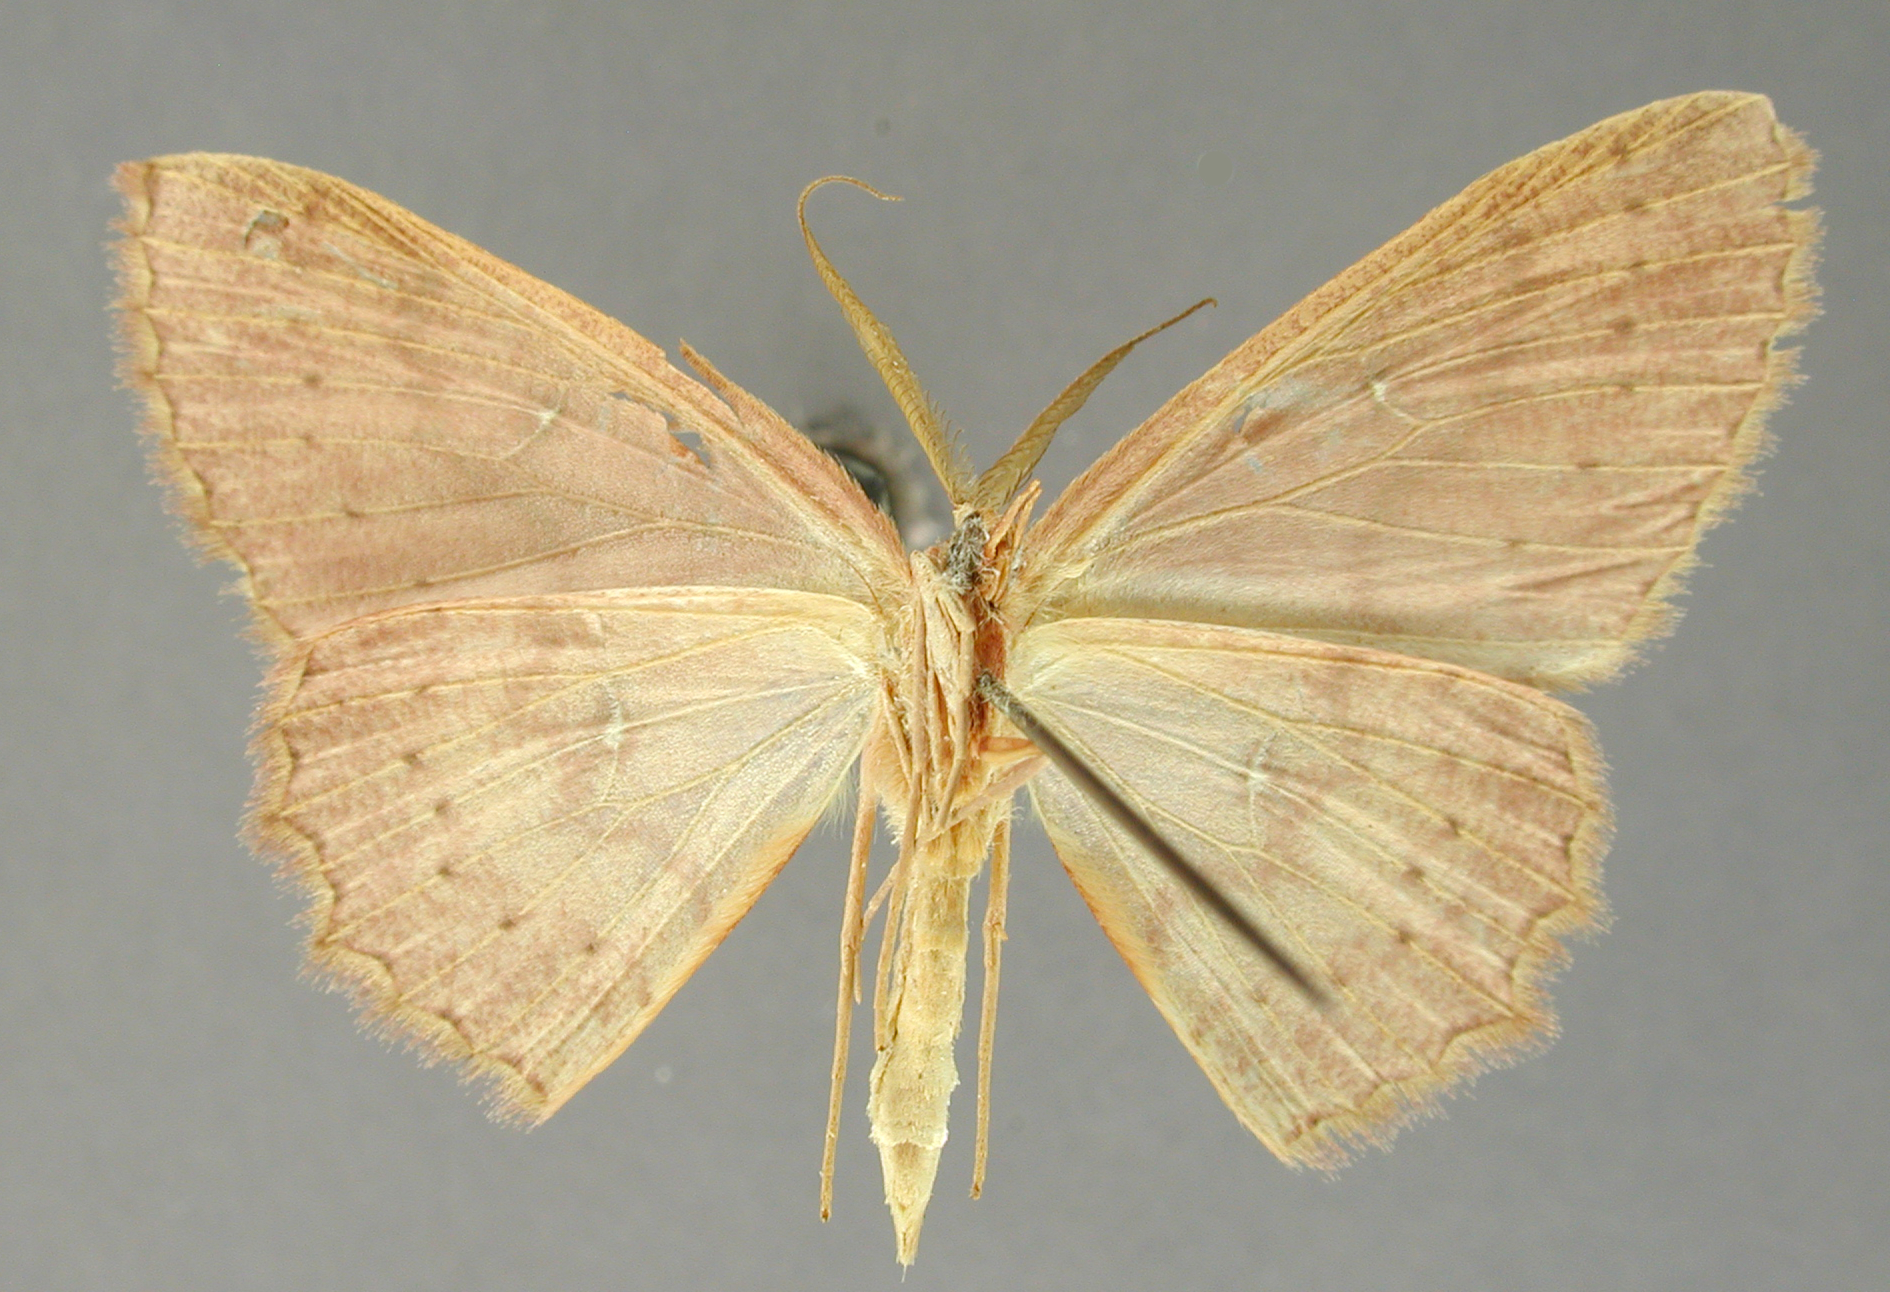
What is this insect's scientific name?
Anisodes ruficeps
